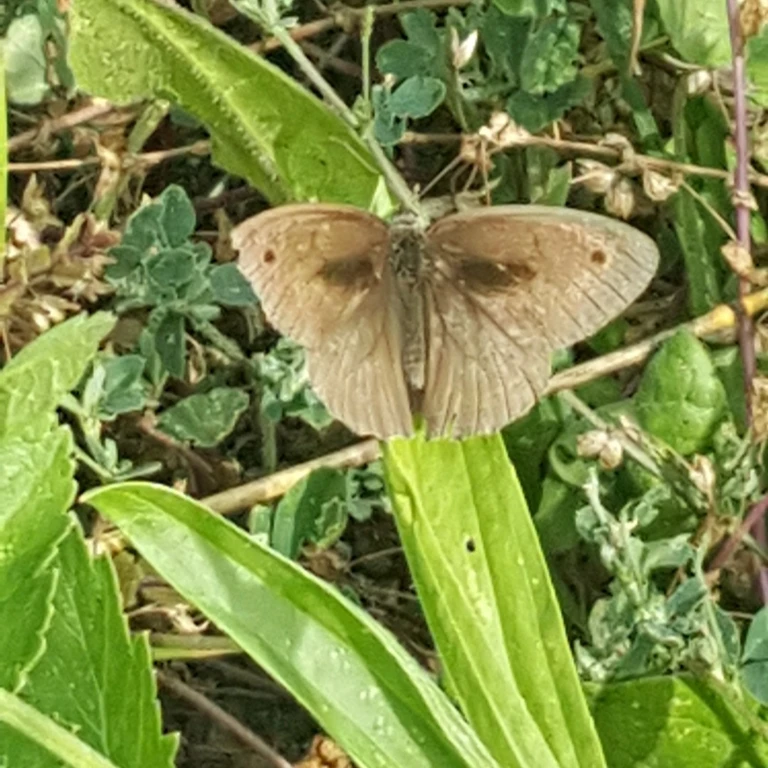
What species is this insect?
Maniola jurtina
